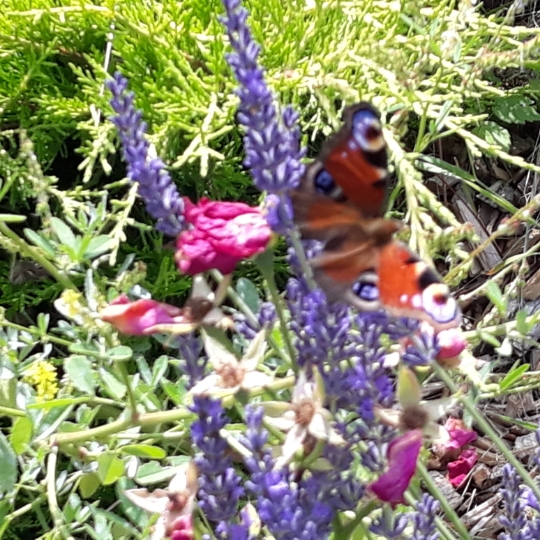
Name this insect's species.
Aglais io
